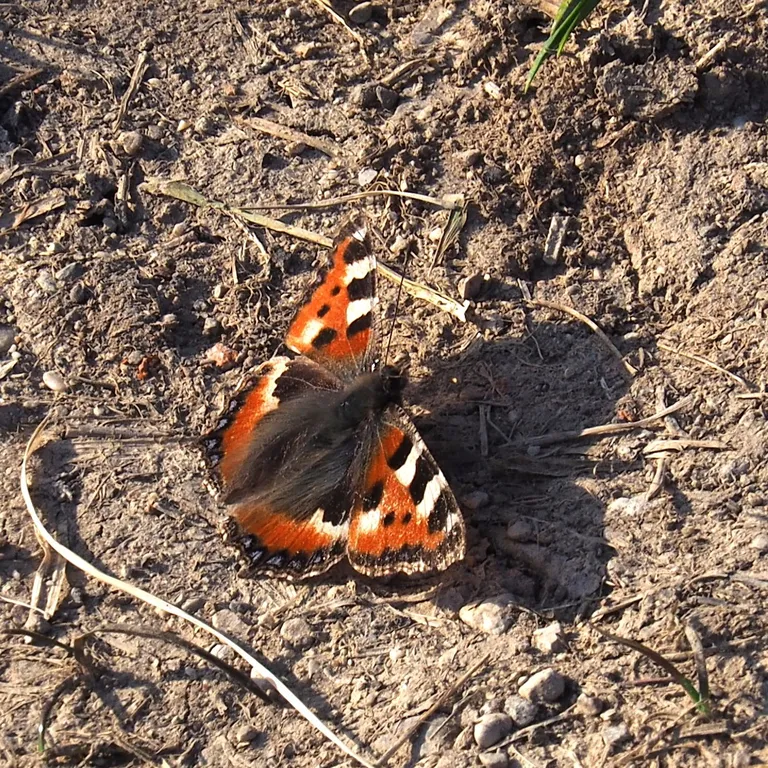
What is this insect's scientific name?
Aglais urticae
